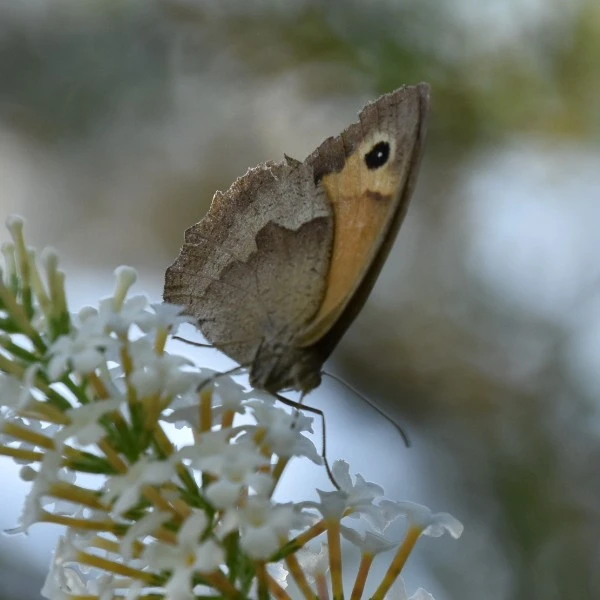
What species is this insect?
Maniola jurtina
